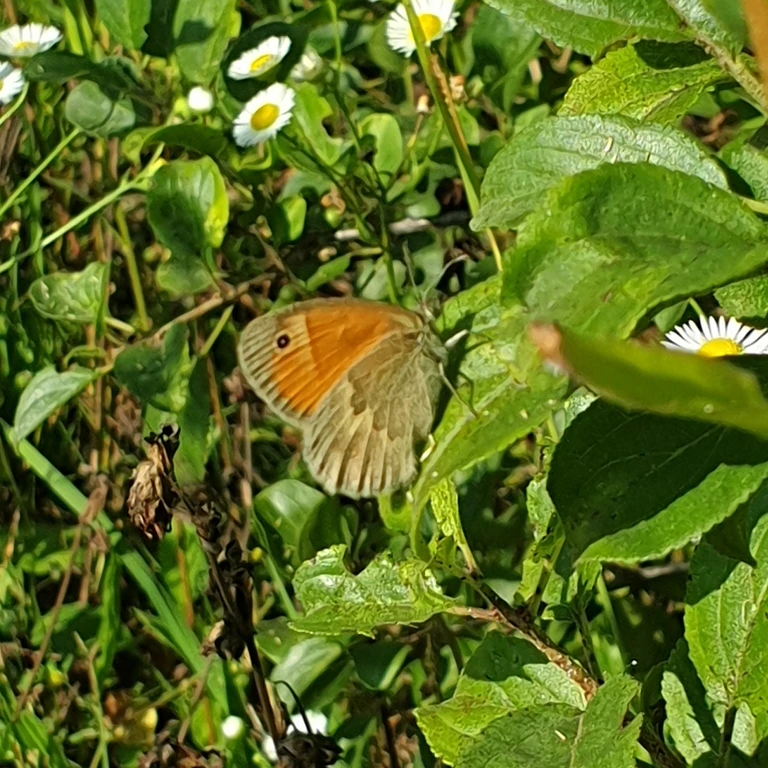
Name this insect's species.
Coenonympha pamphilus
